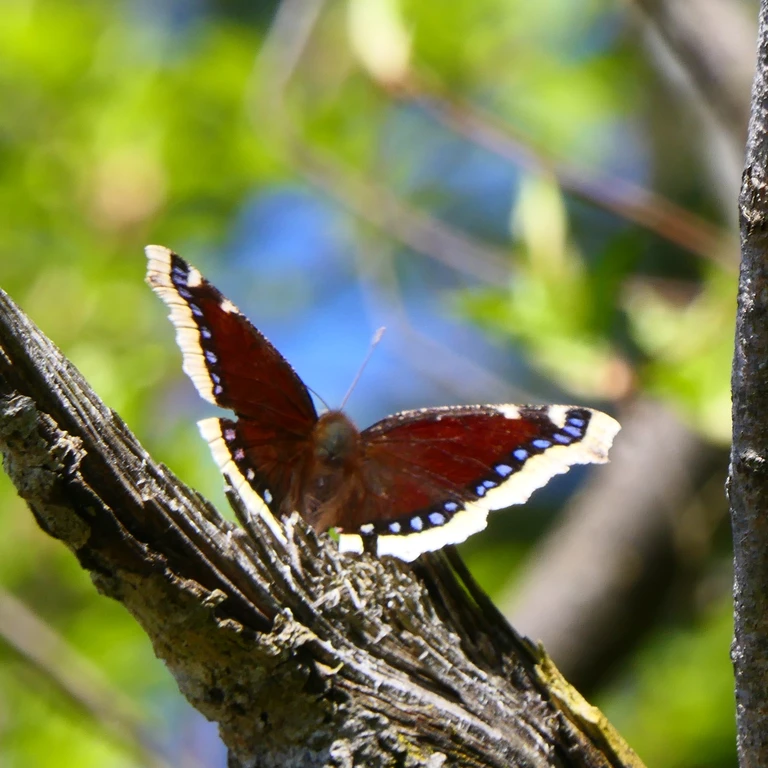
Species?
Nymphalis antiopa
